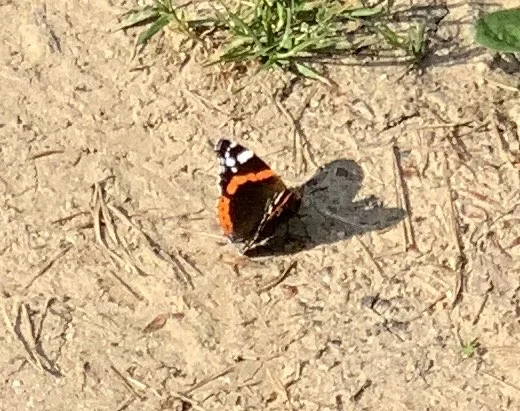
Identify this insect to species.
Vanessa atalanta
